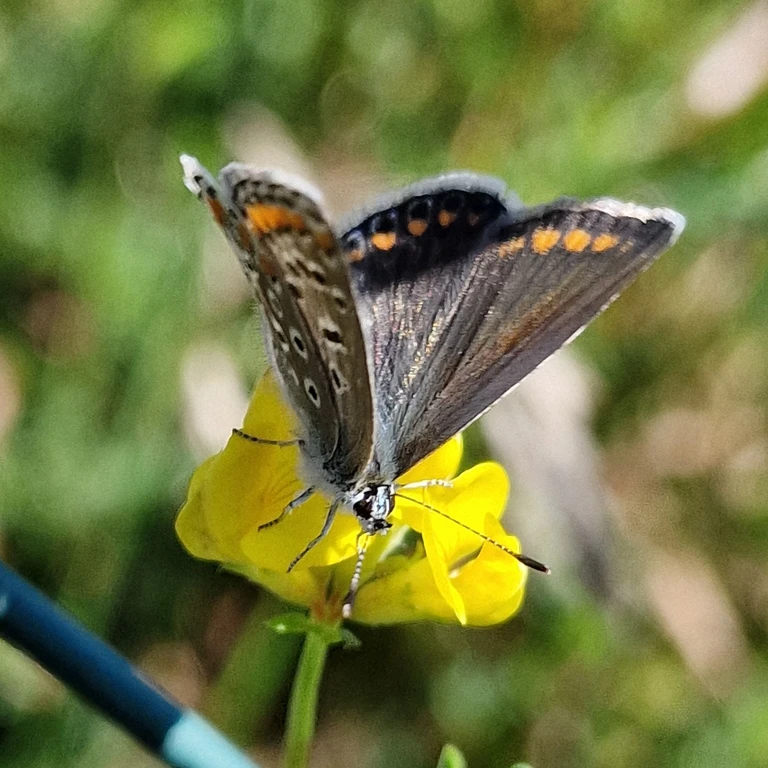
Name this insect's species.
Polyommatus icarus
